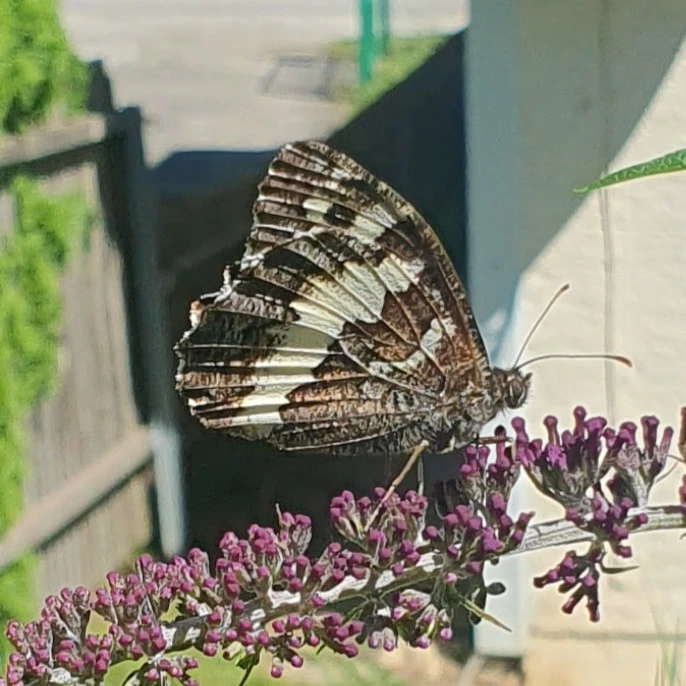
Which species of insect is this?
Brintesia circe
